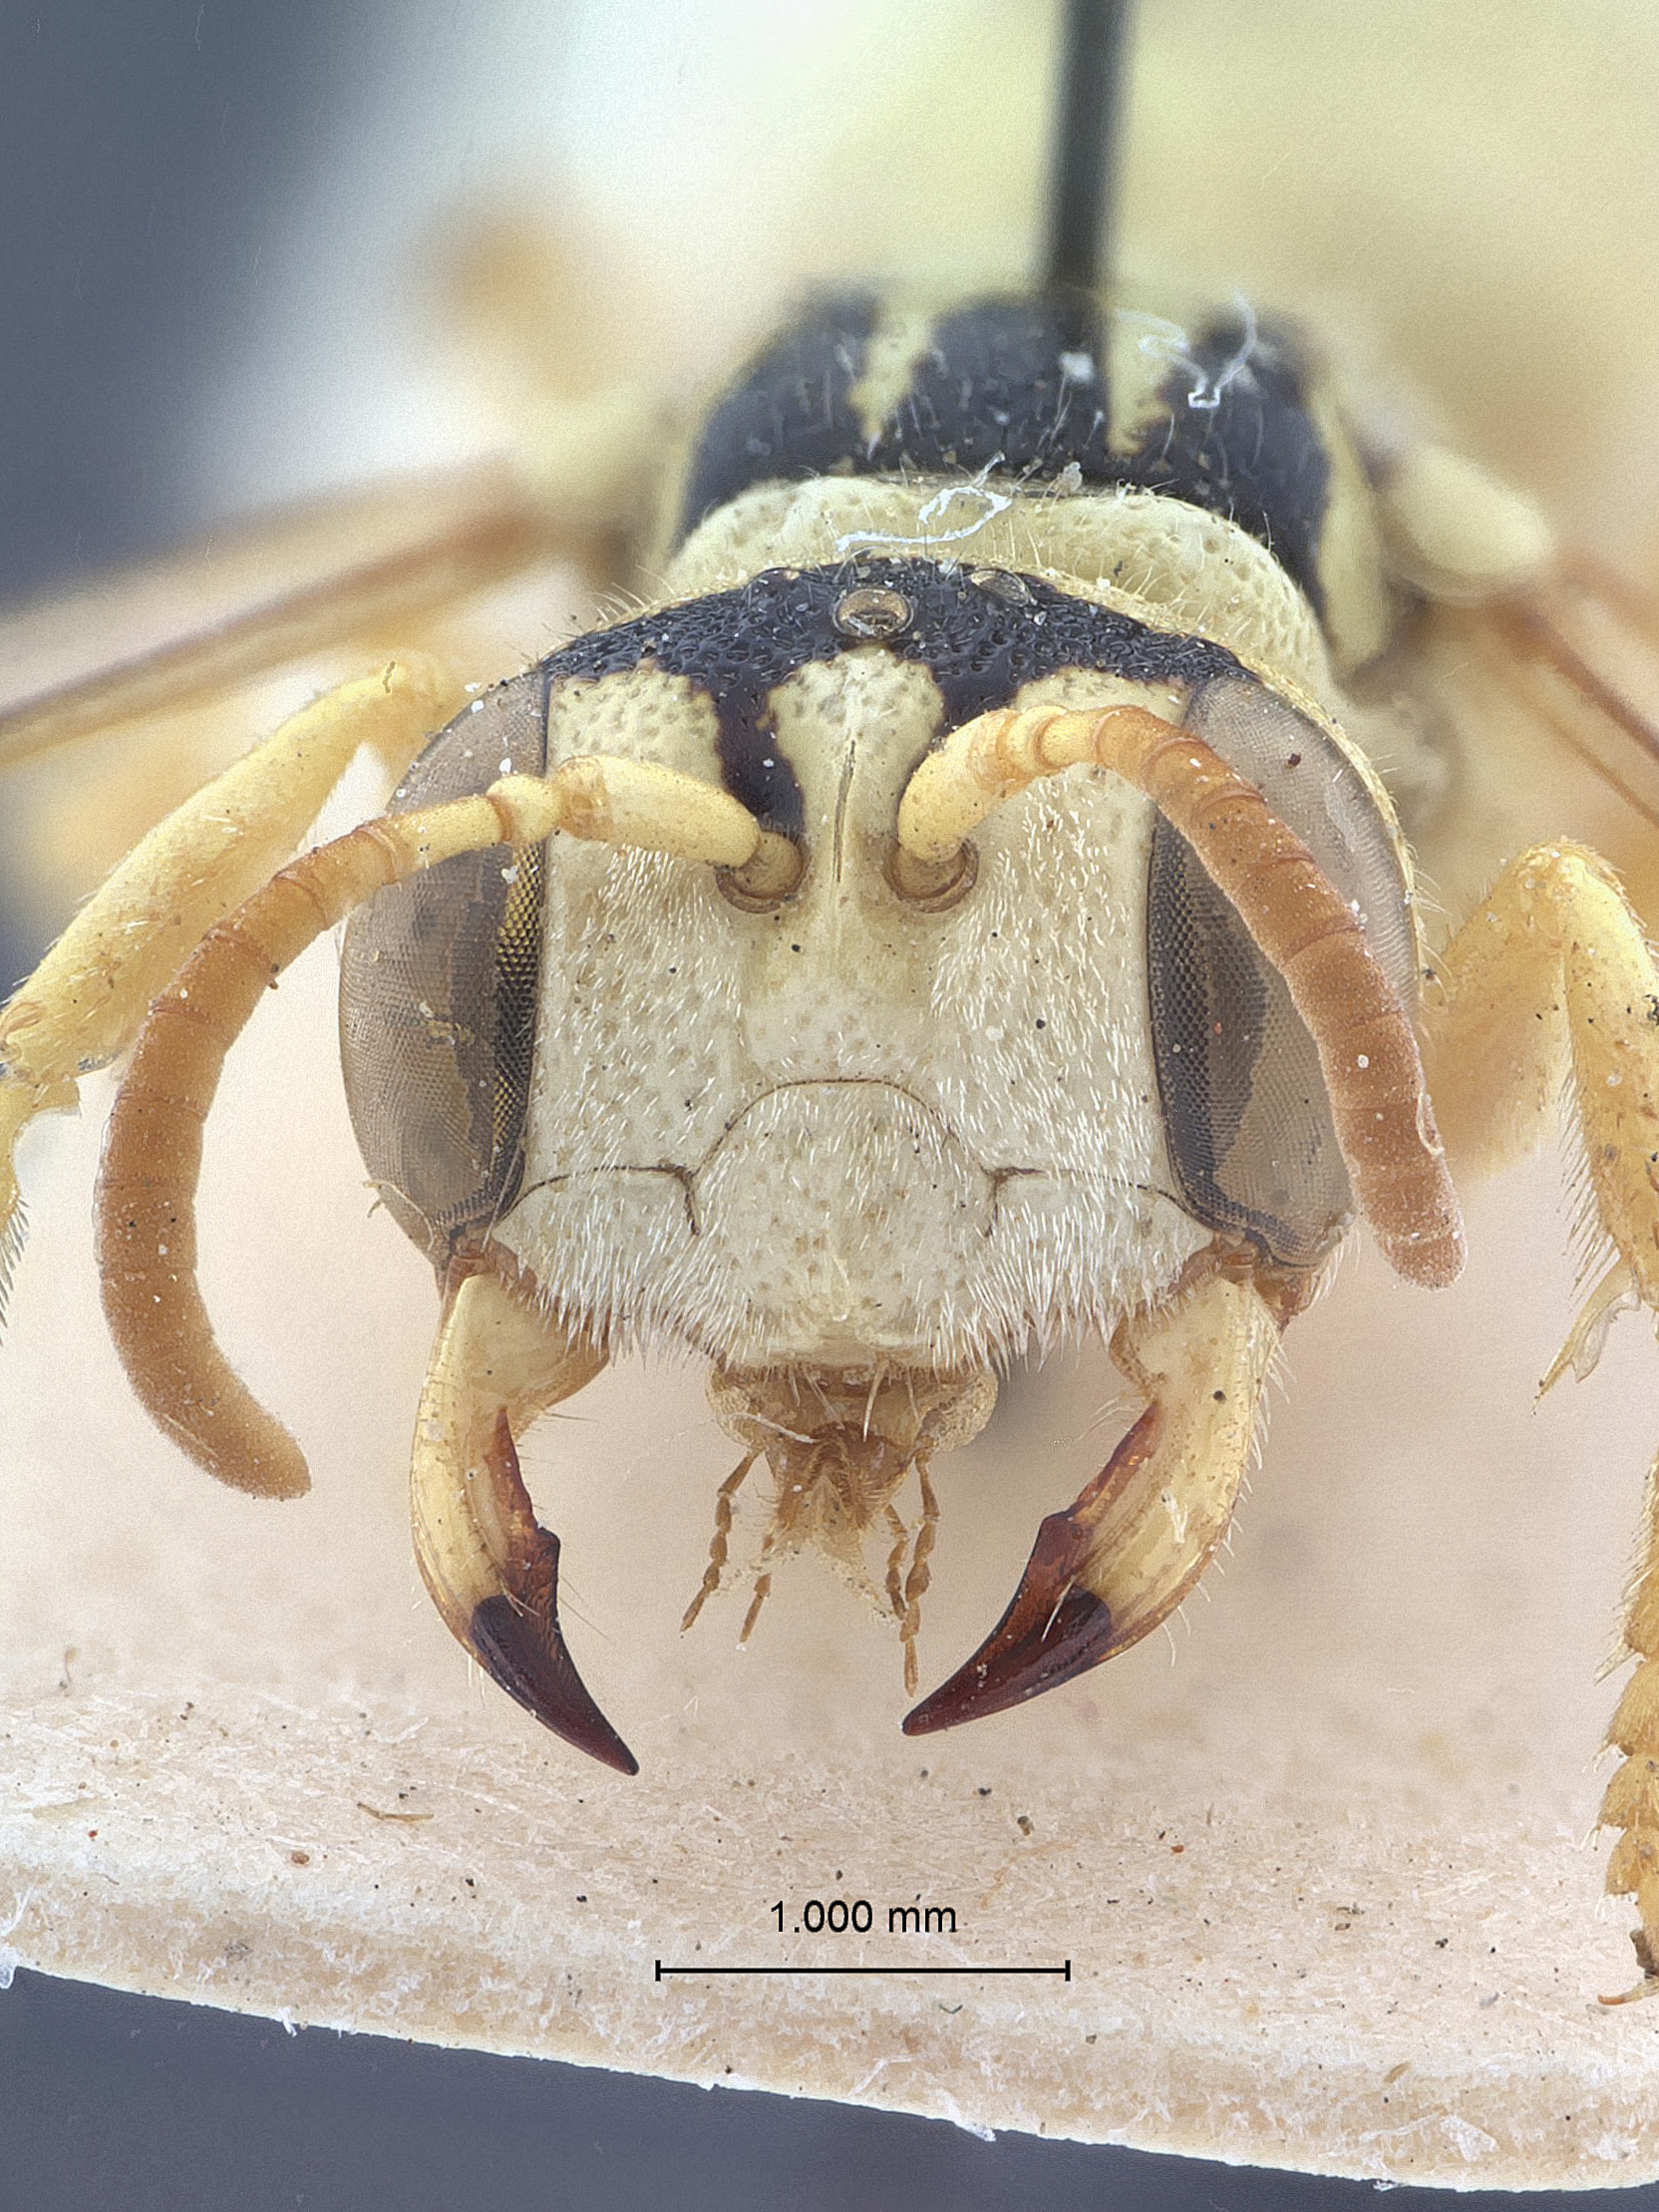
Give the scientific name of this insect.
Cerceris priesneri
